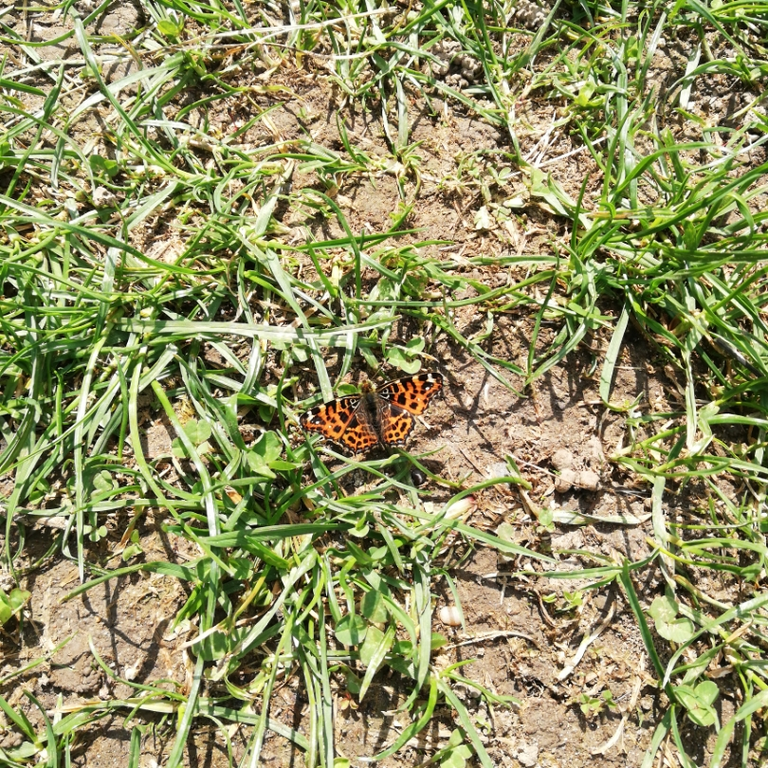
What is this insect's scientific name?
Araschnia levana
